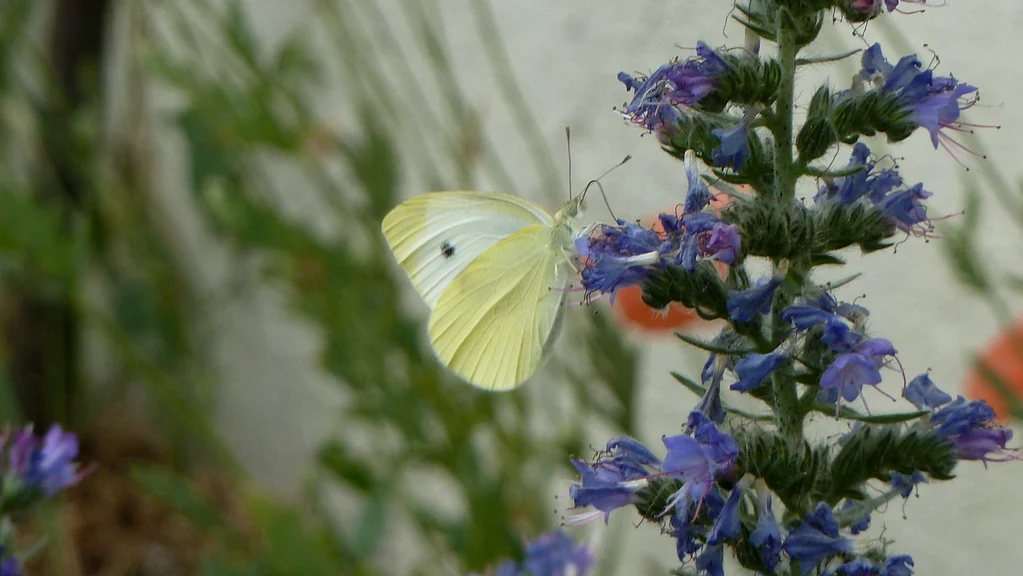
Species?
Pieris rapae
